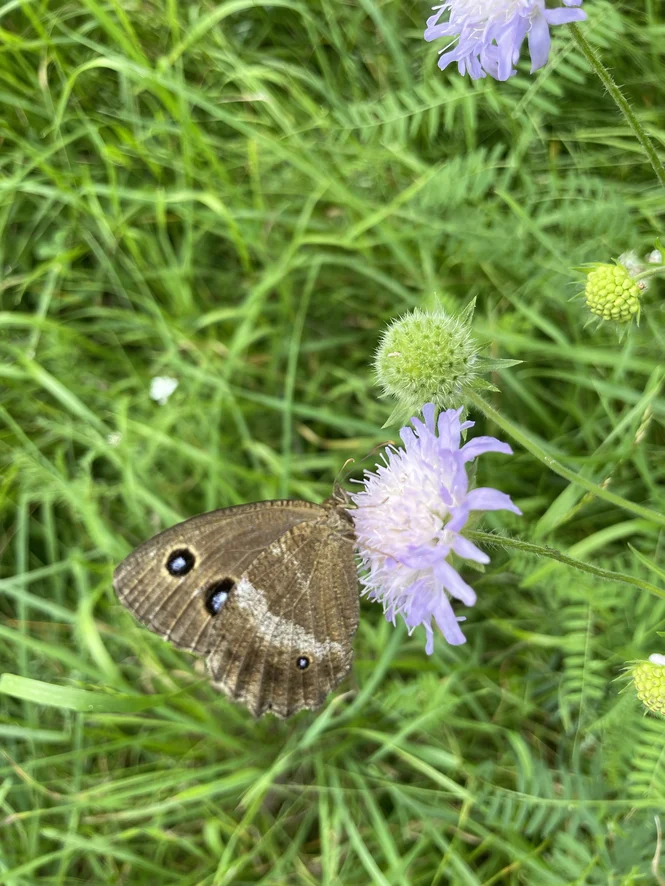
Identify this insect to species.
Minois dryas
